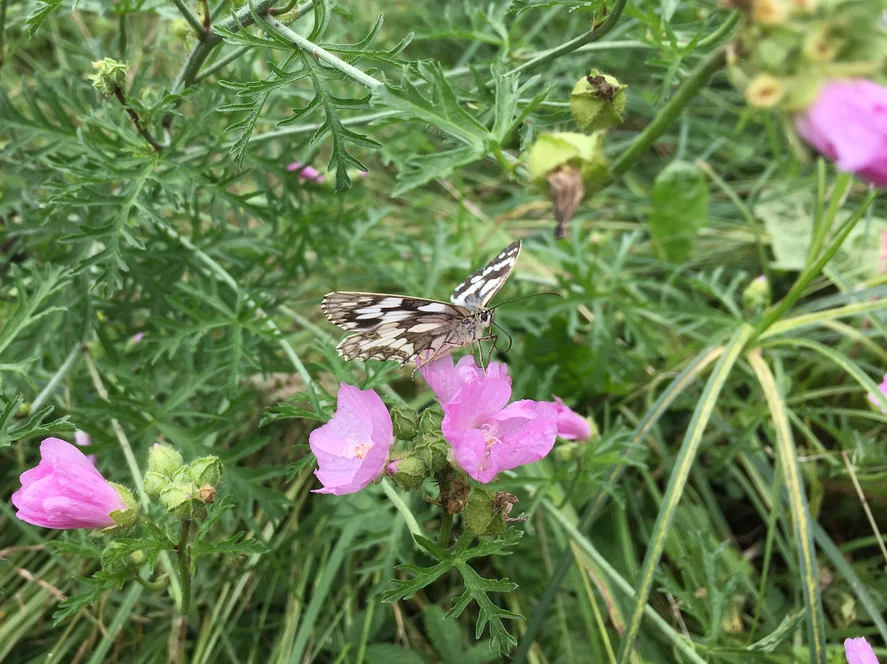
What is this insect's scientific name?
Melanargia galathea
